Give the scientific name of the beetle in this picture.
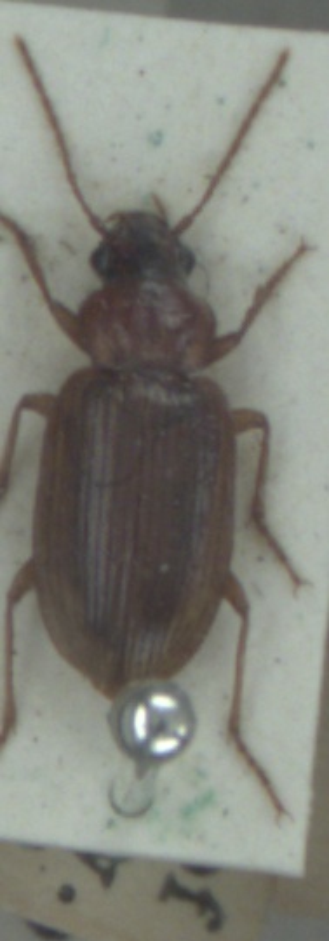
Dicheirotrichus obsoletus
